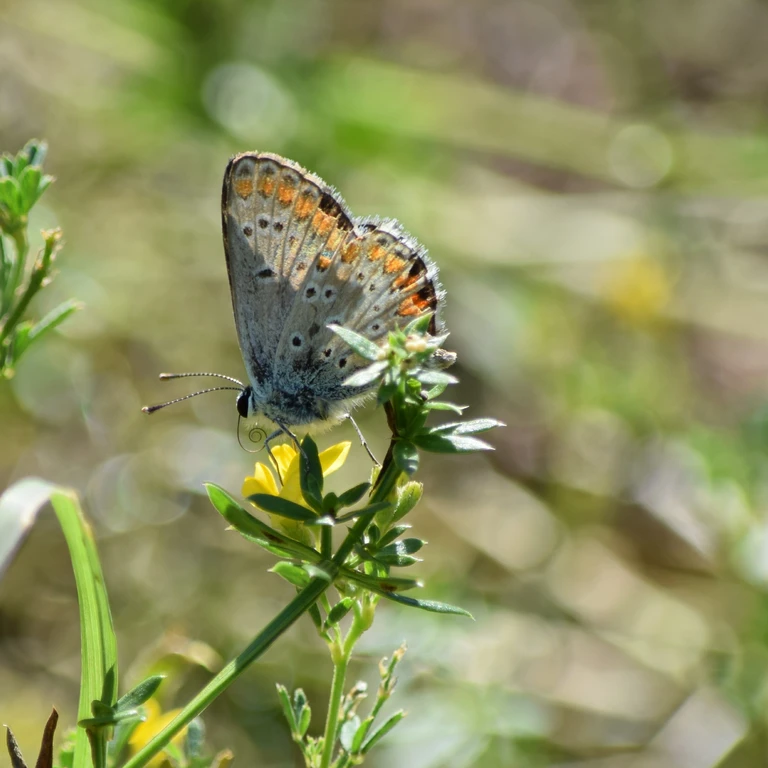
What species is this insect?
Aricia agestis/artaxerxes
